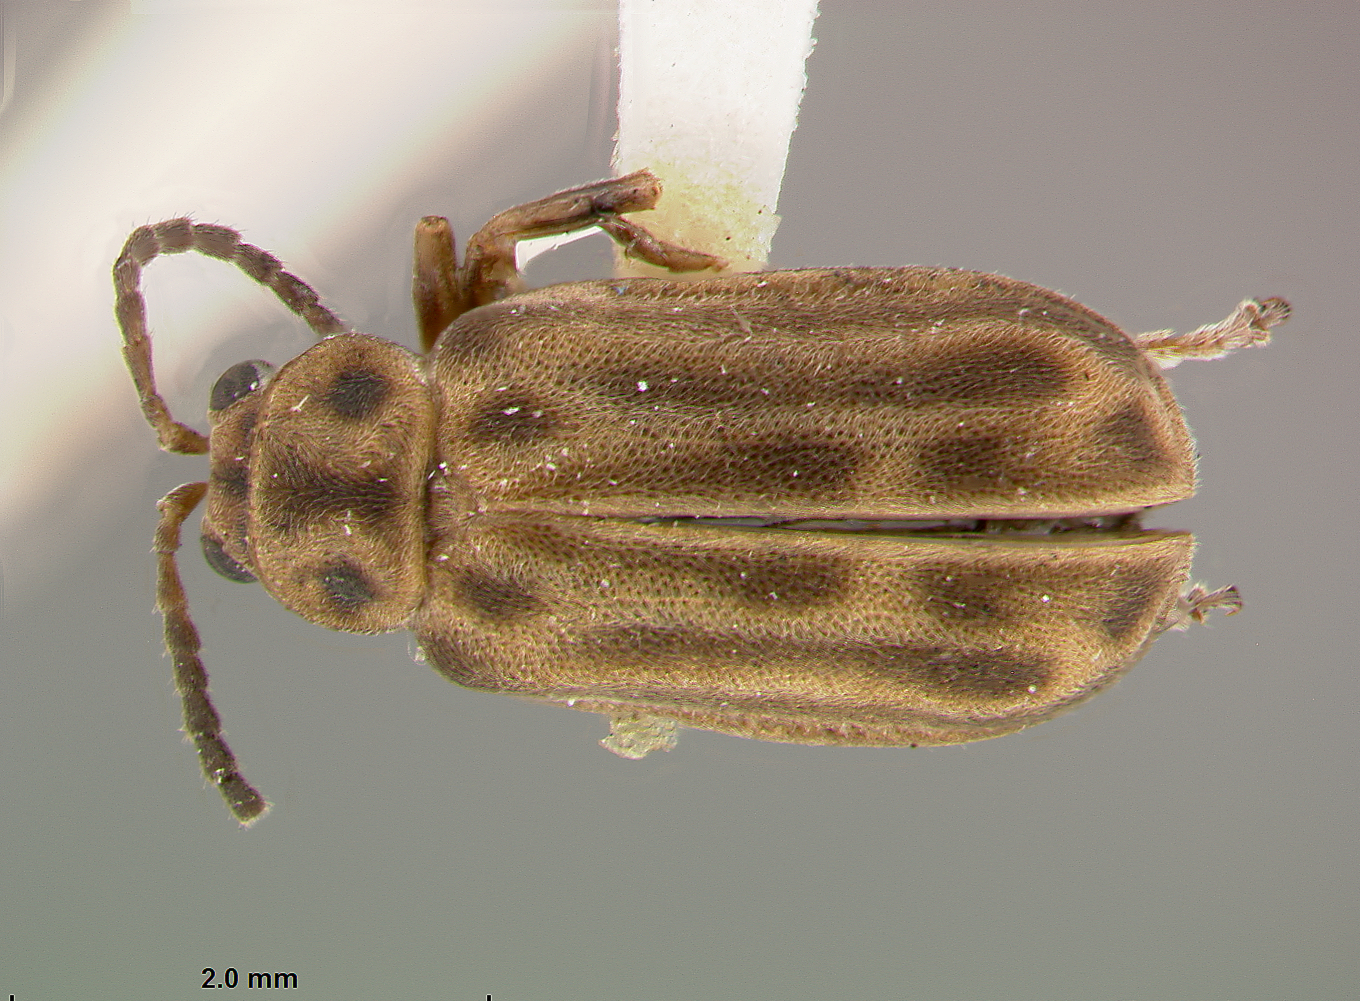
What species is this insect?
Galerucella cyclopea
